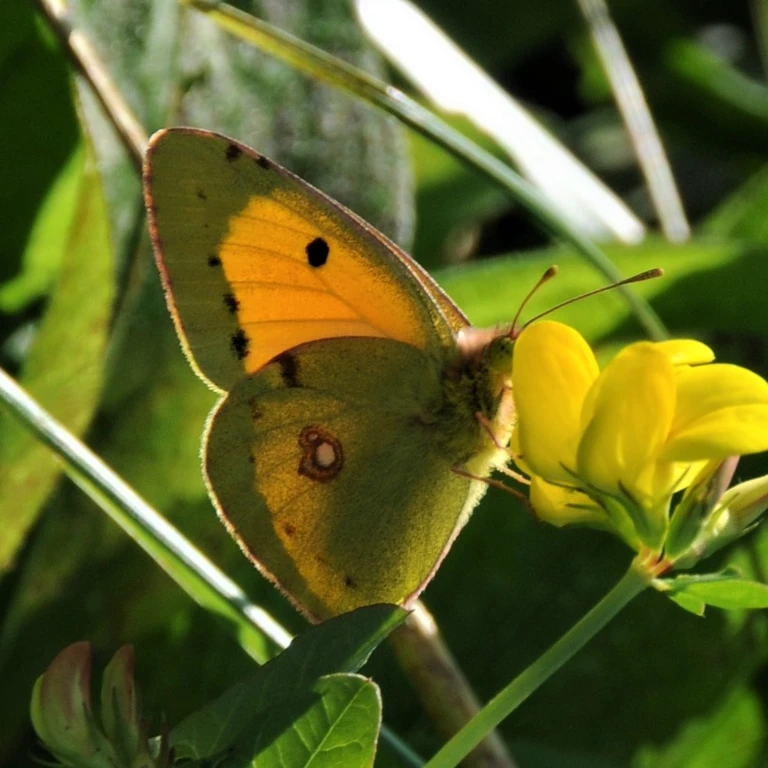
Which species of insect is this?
Colias croceus
